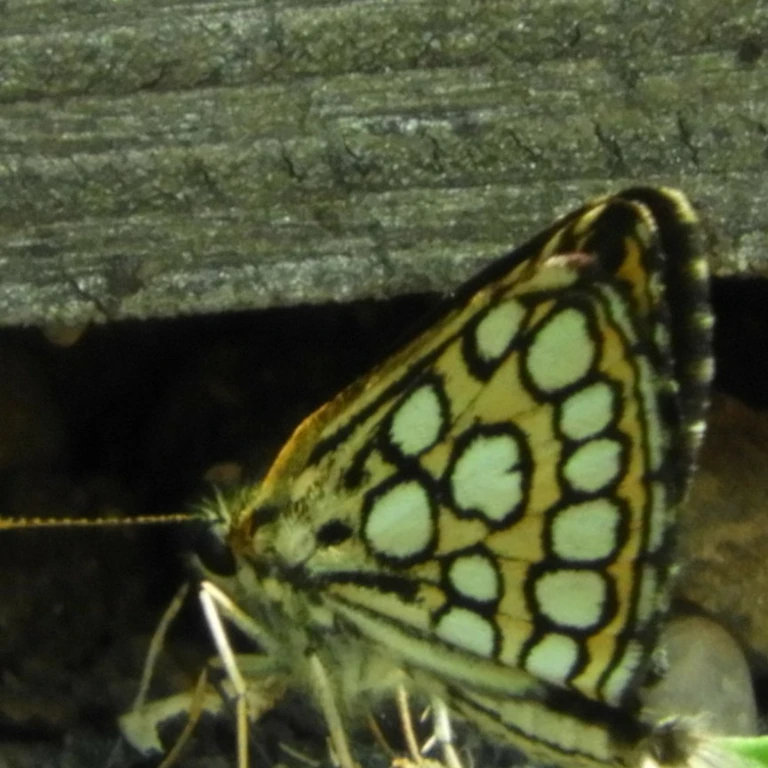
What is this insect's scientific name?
Heteropterus morpheus
